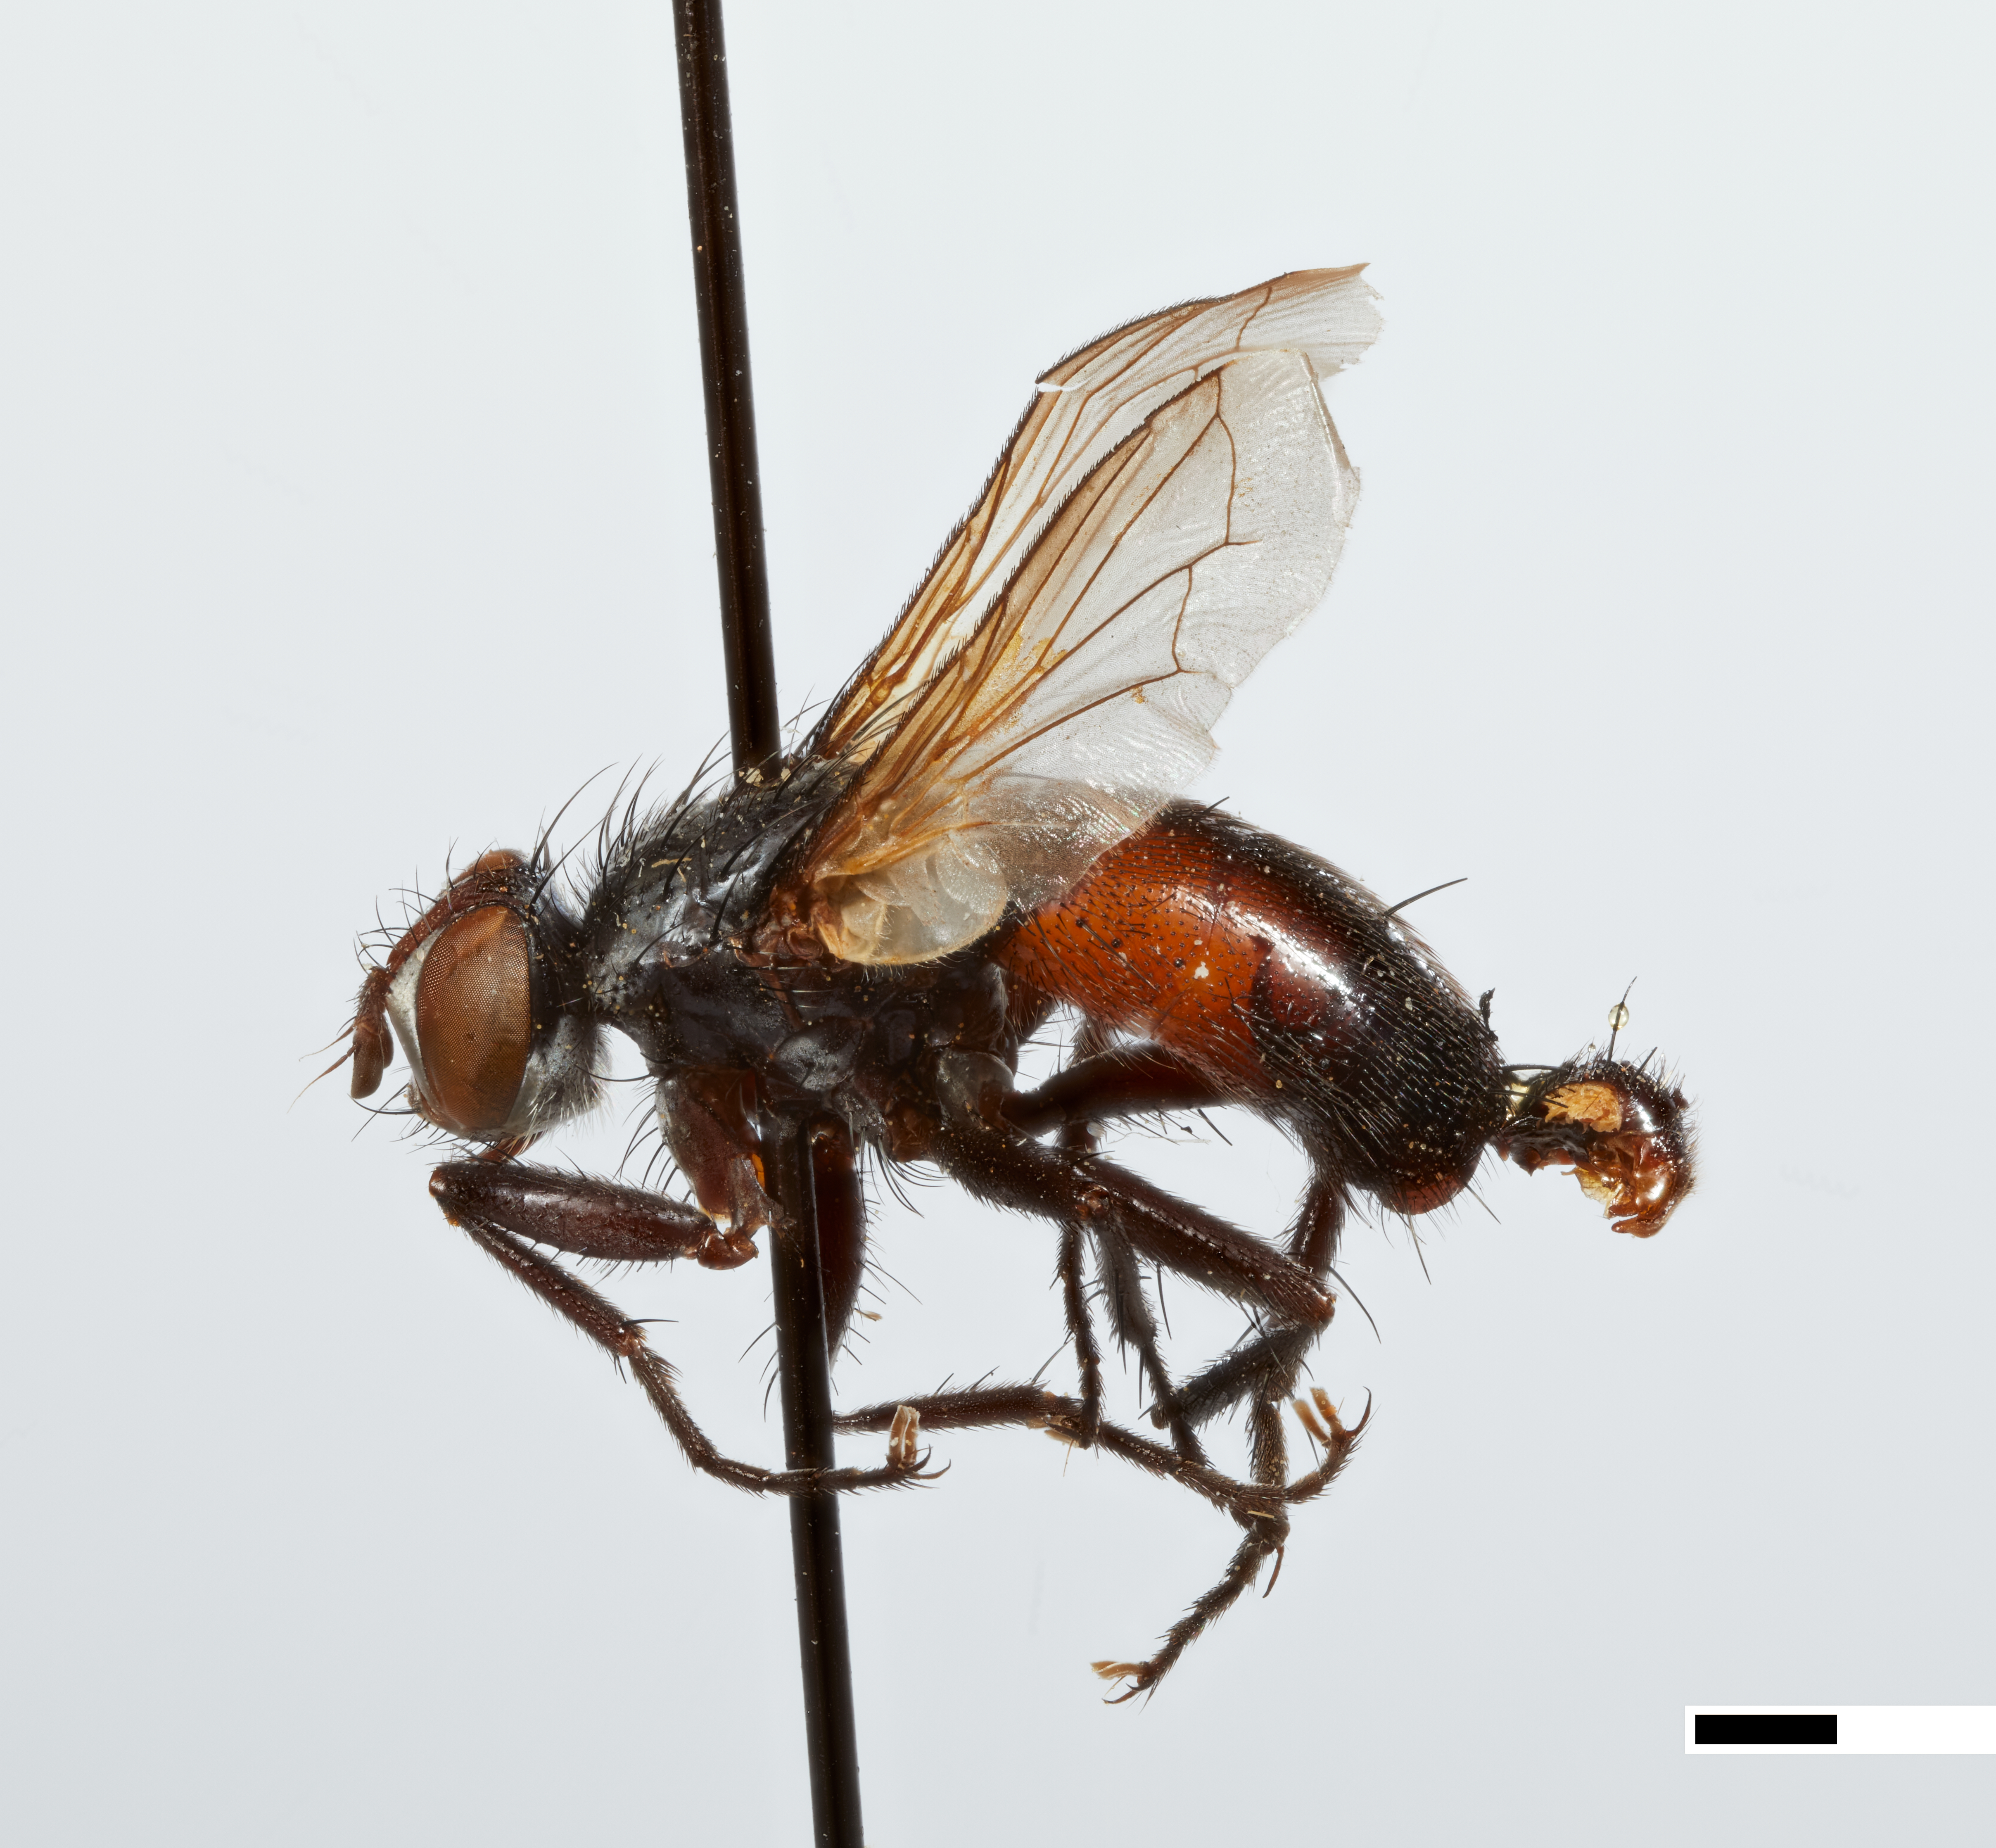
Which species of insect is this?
Cylindromyia alticola
